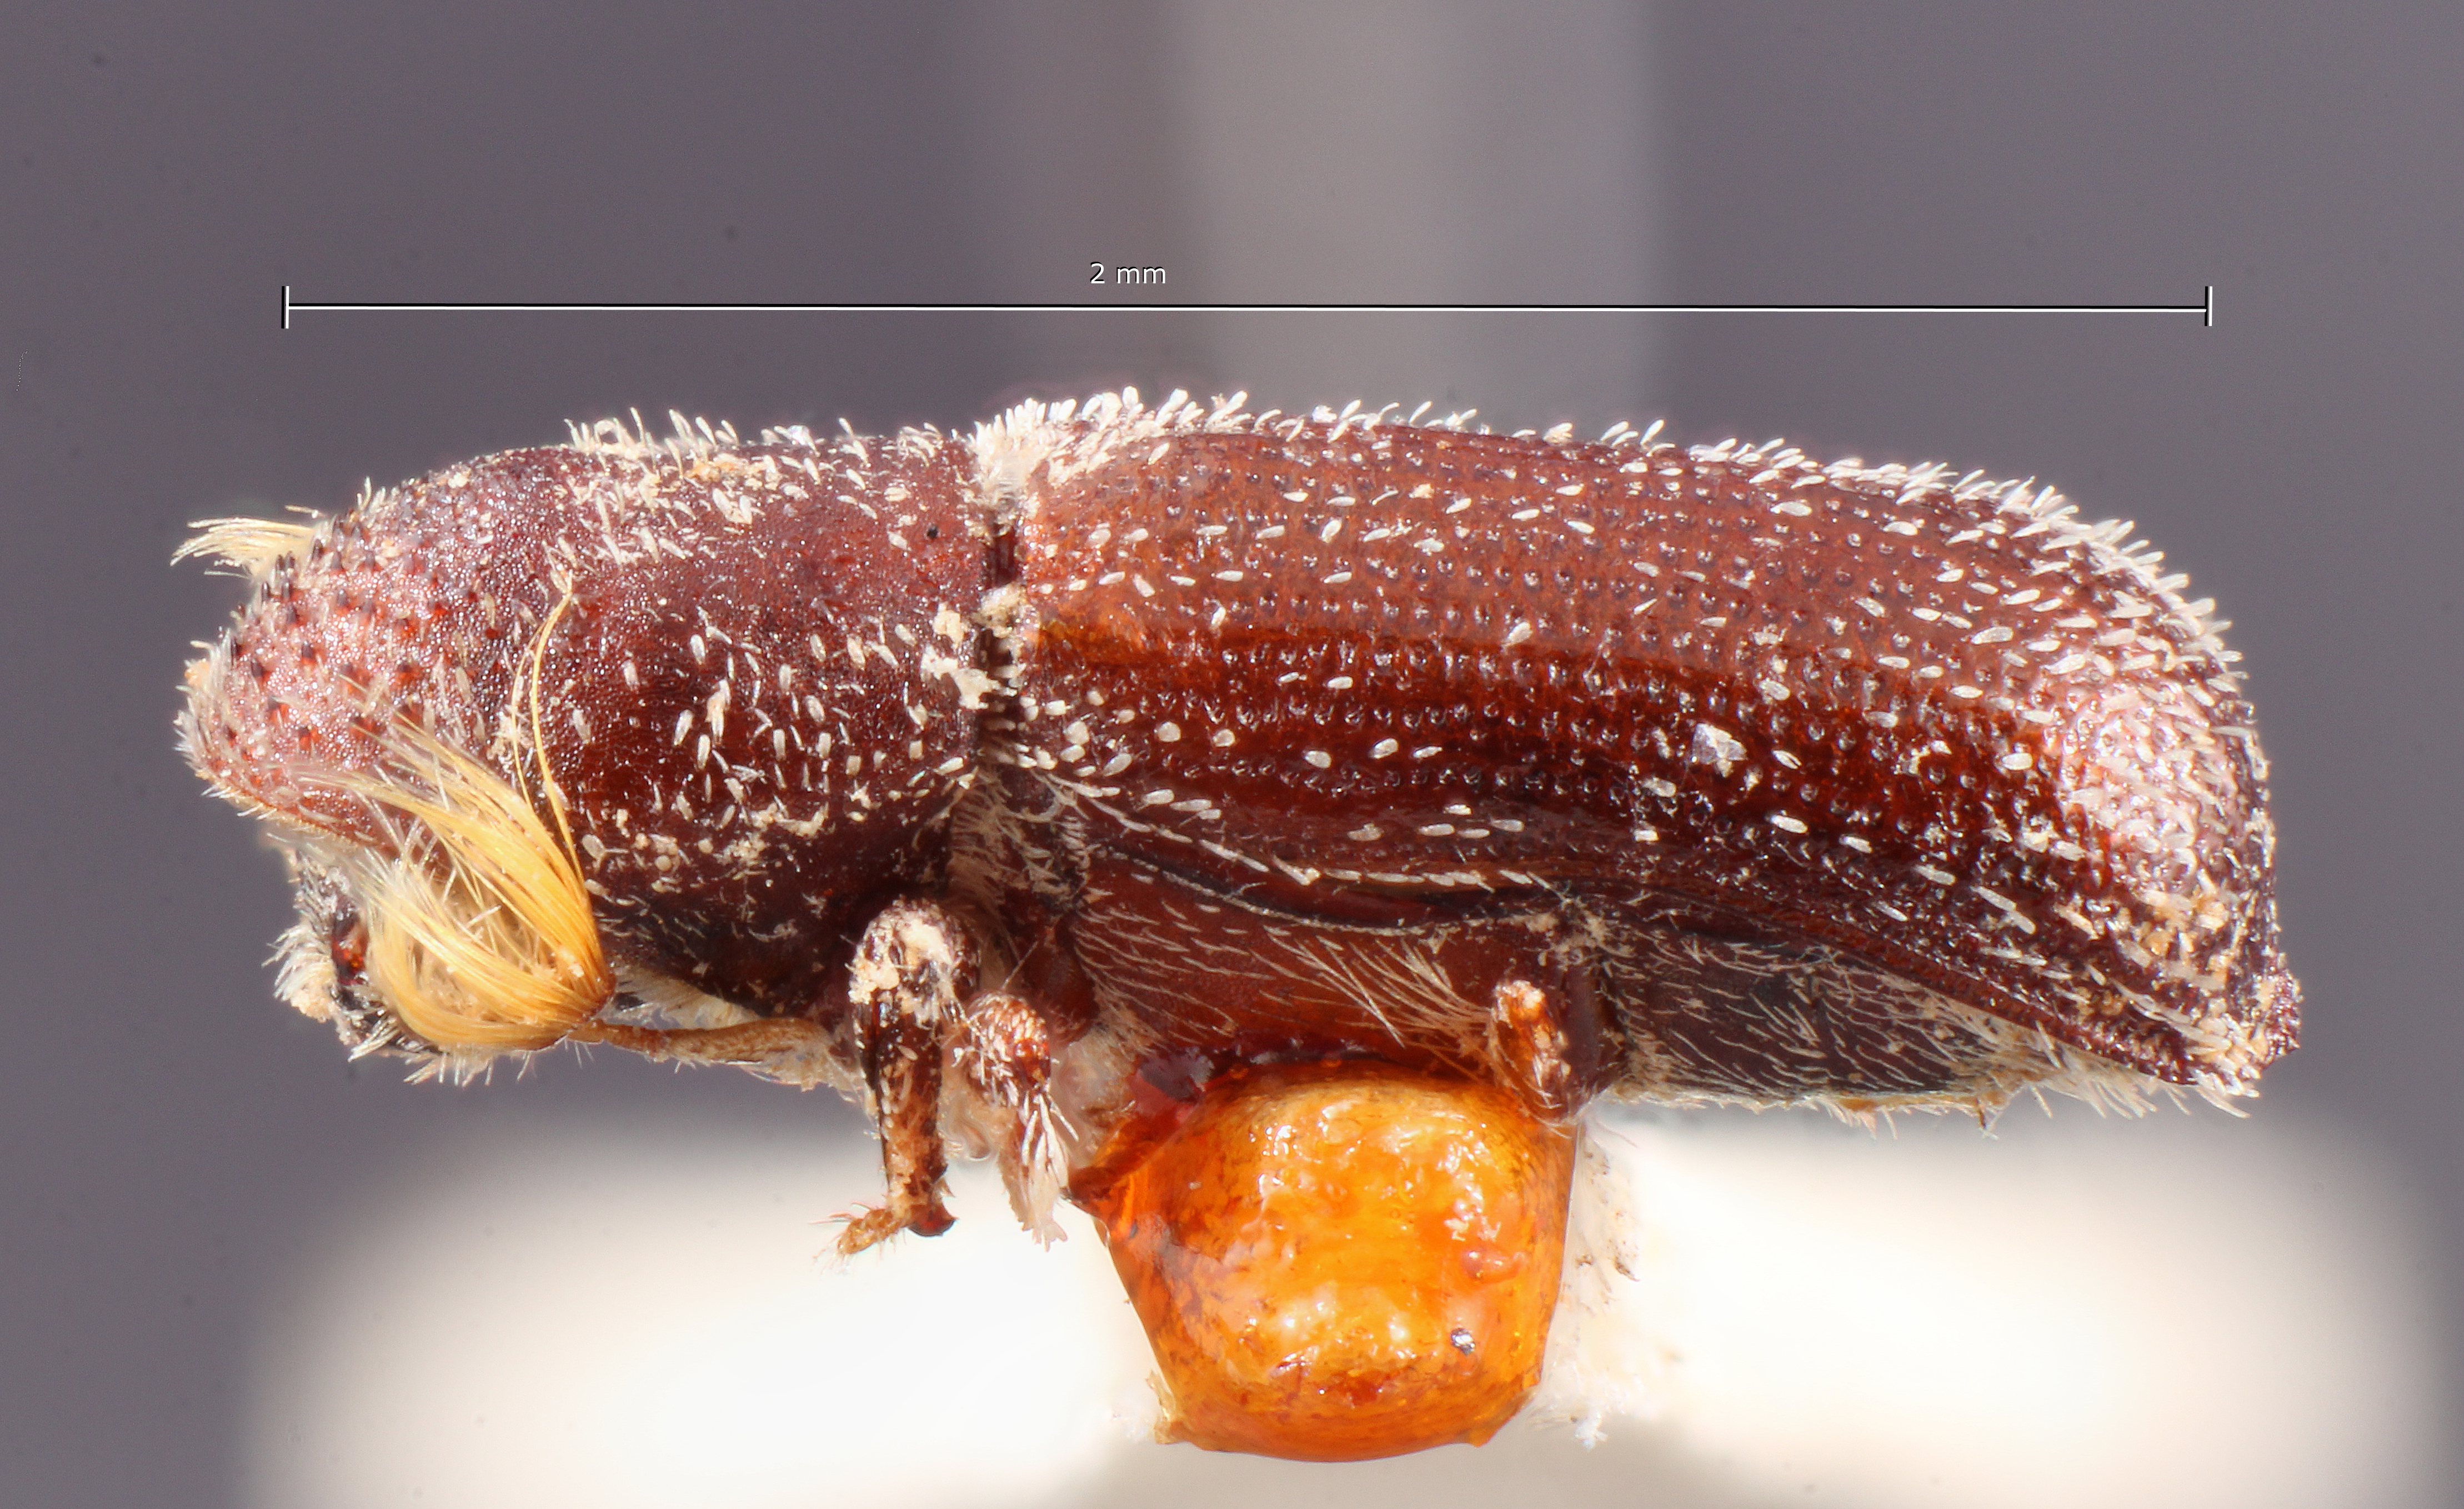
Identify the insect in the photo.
Micracis lignator
